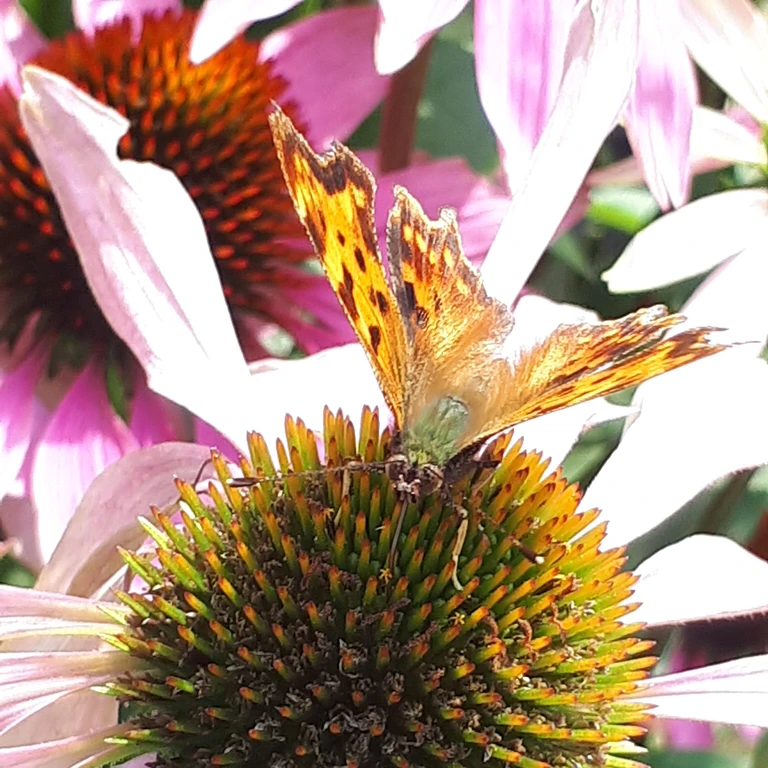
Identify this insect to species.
Polygonia c-album
